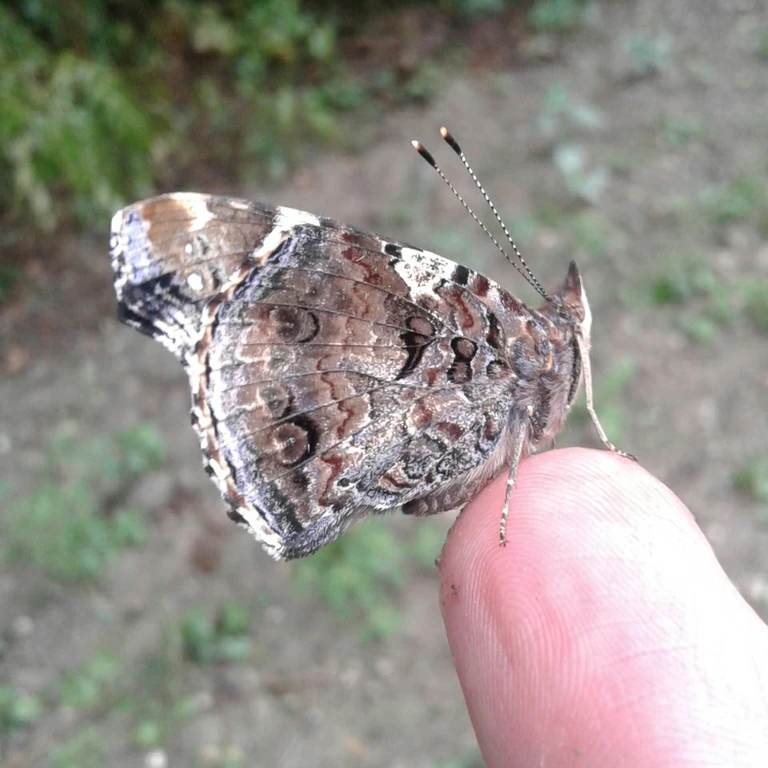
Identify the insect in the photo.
Vanessa atalanta
